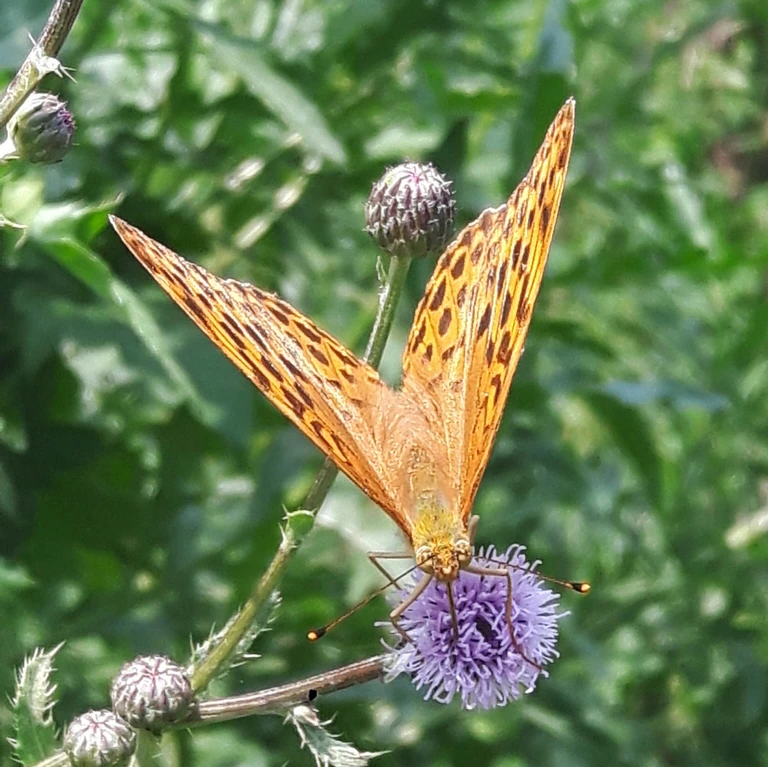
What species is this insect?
Argynnis paphia
